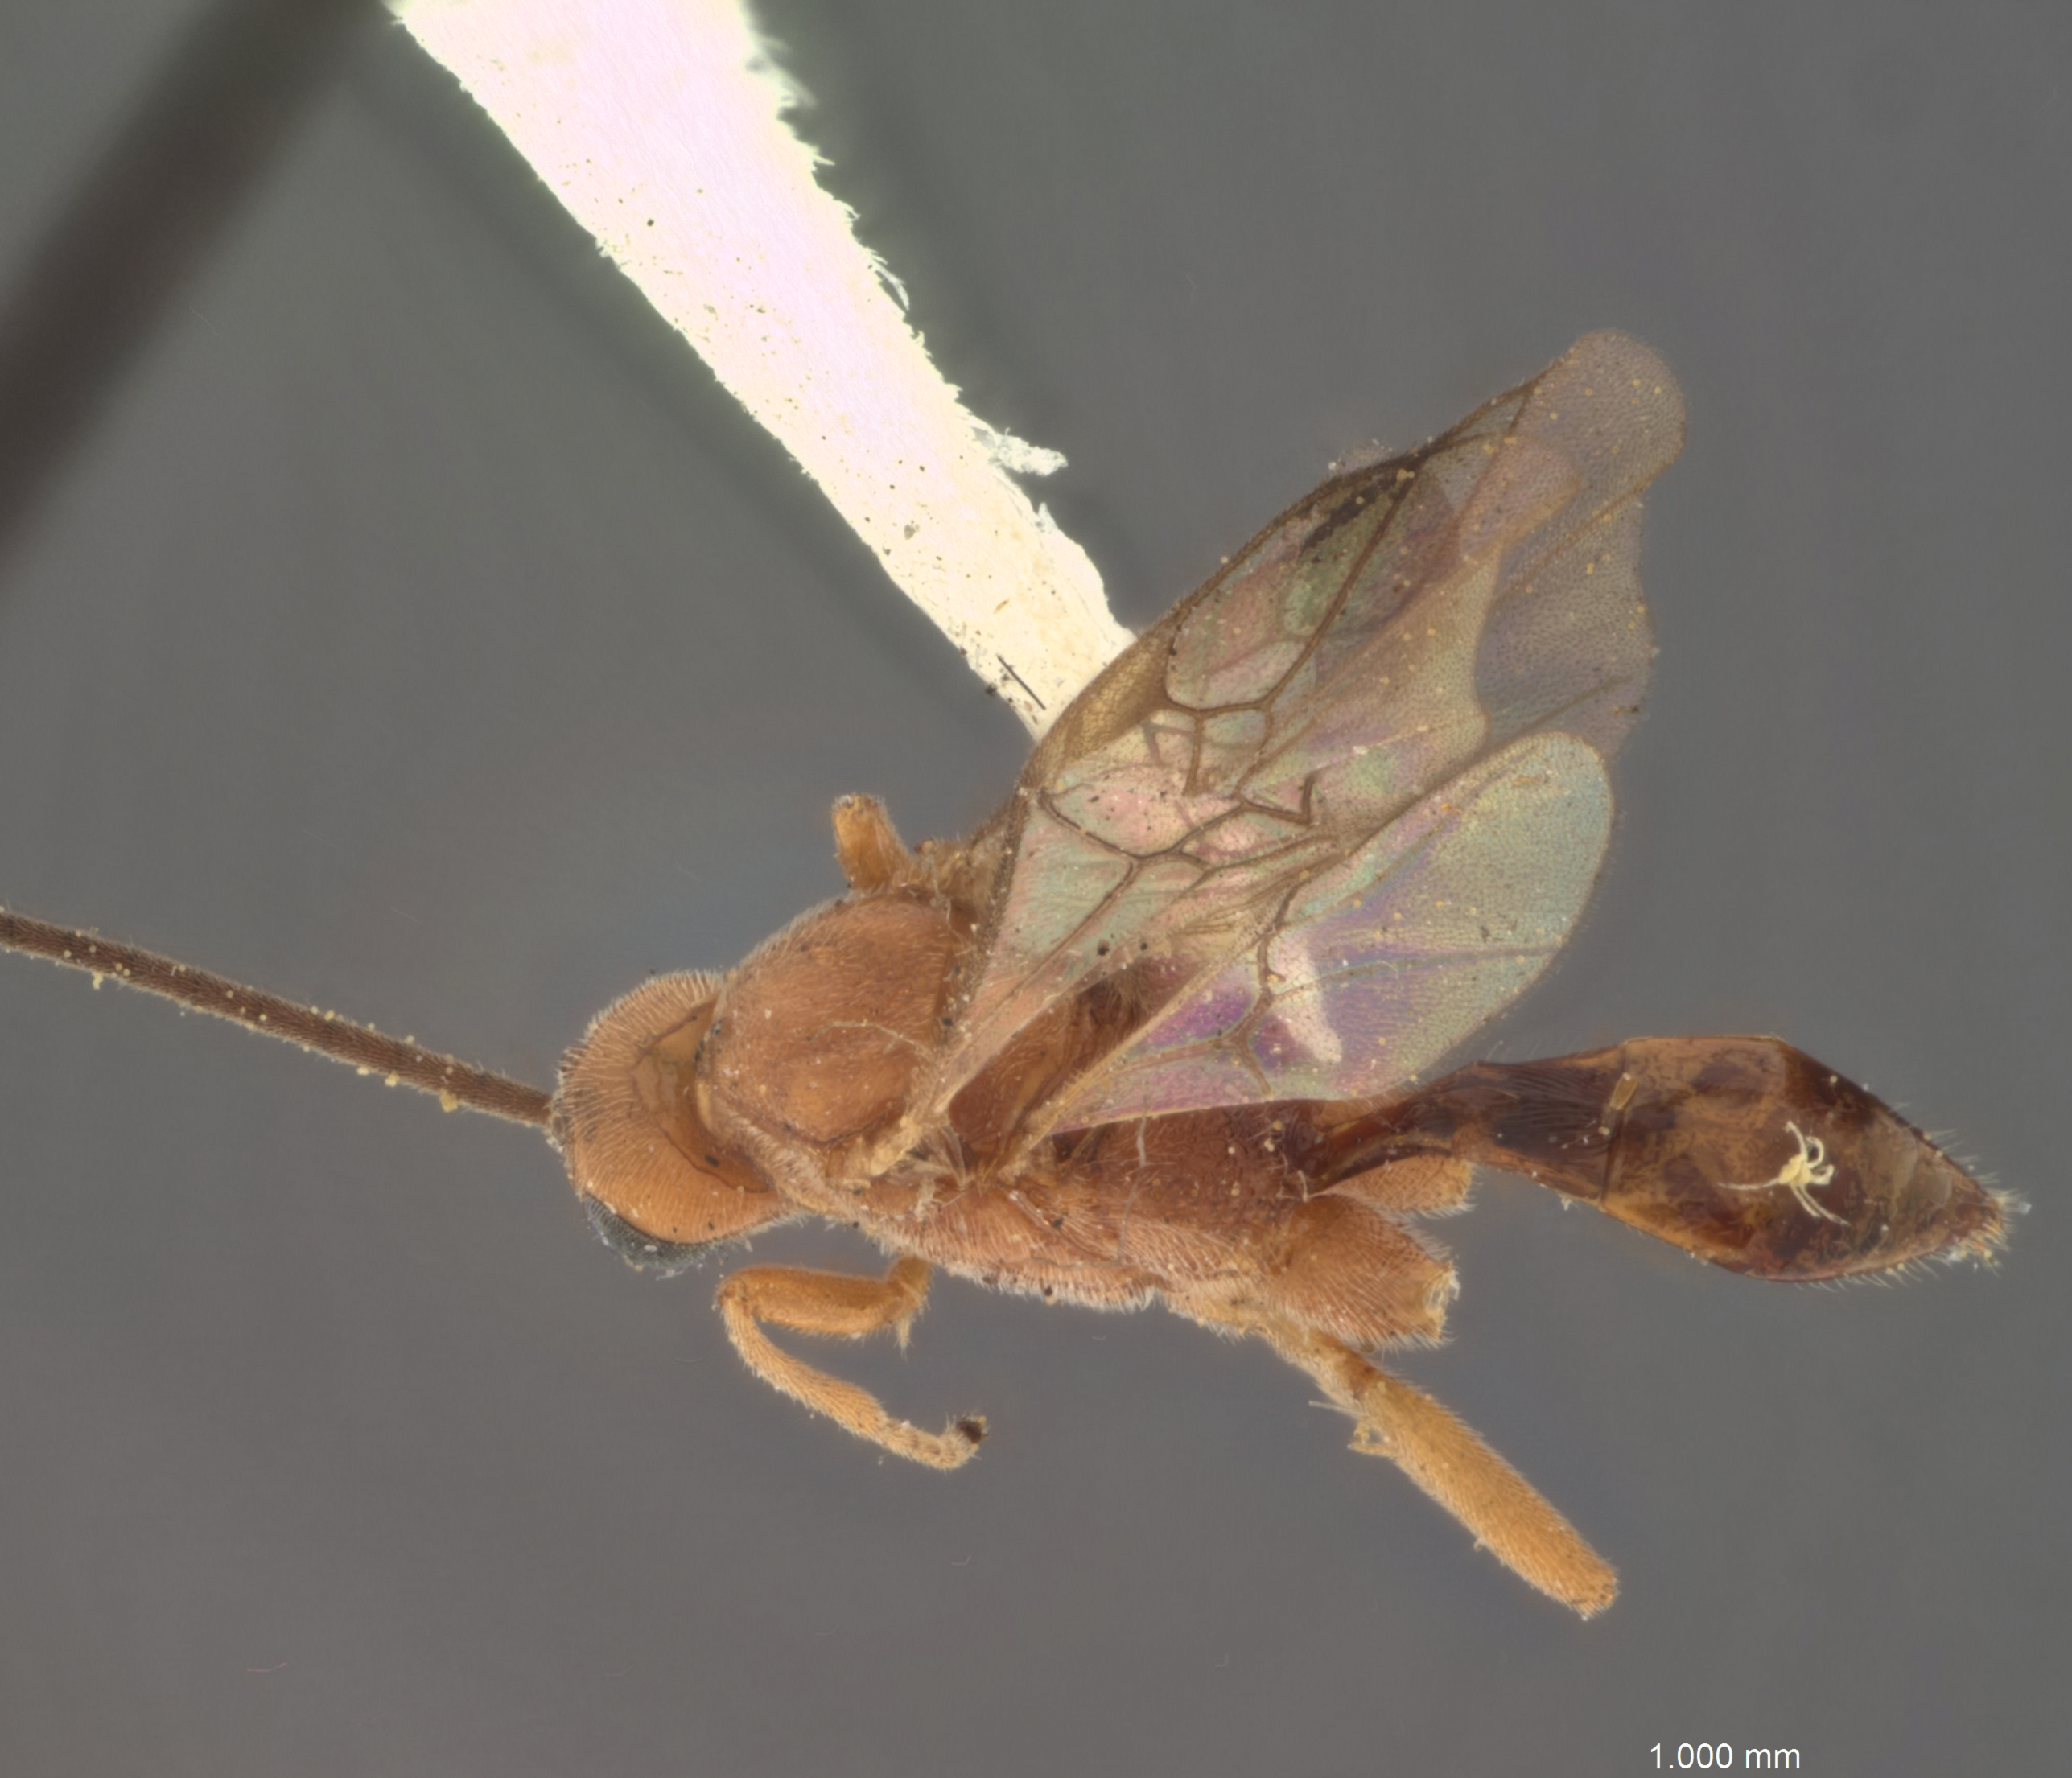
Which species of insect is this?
Meteorus exareolatus
